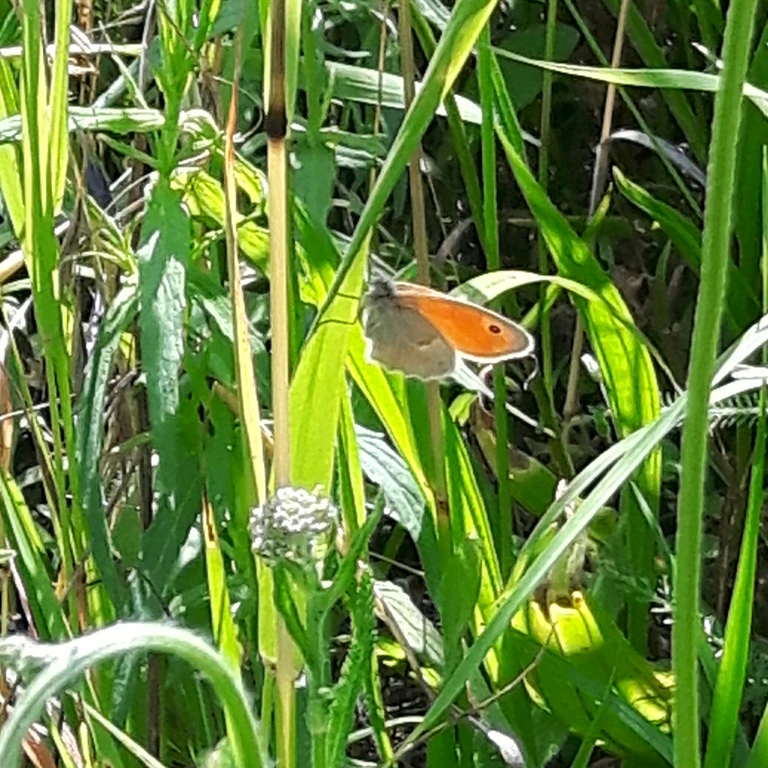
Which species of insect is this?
Coenonympha pamphilus
